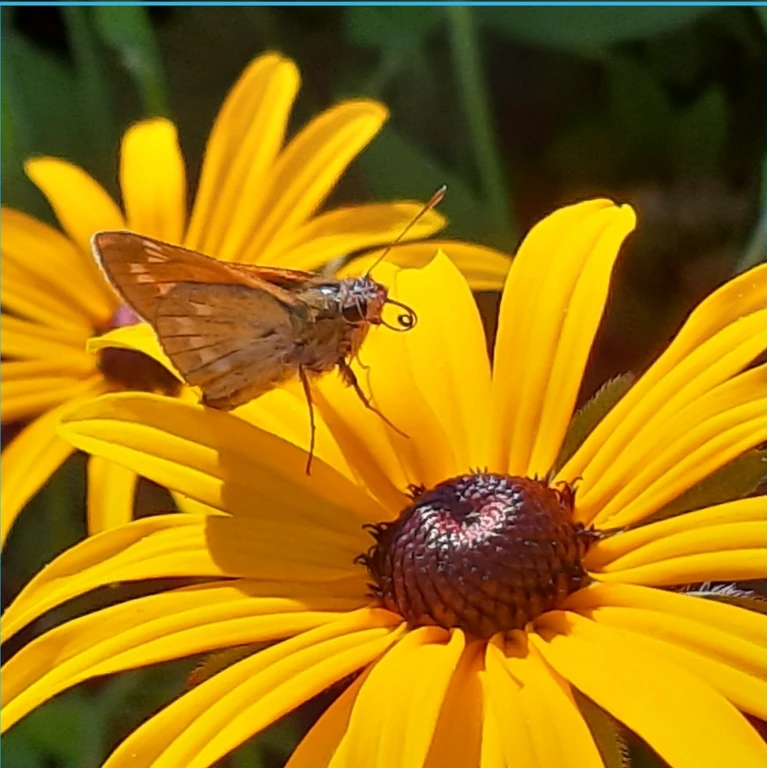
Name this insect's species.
Ochlodes sylvanus (also Ochlodes venata)
